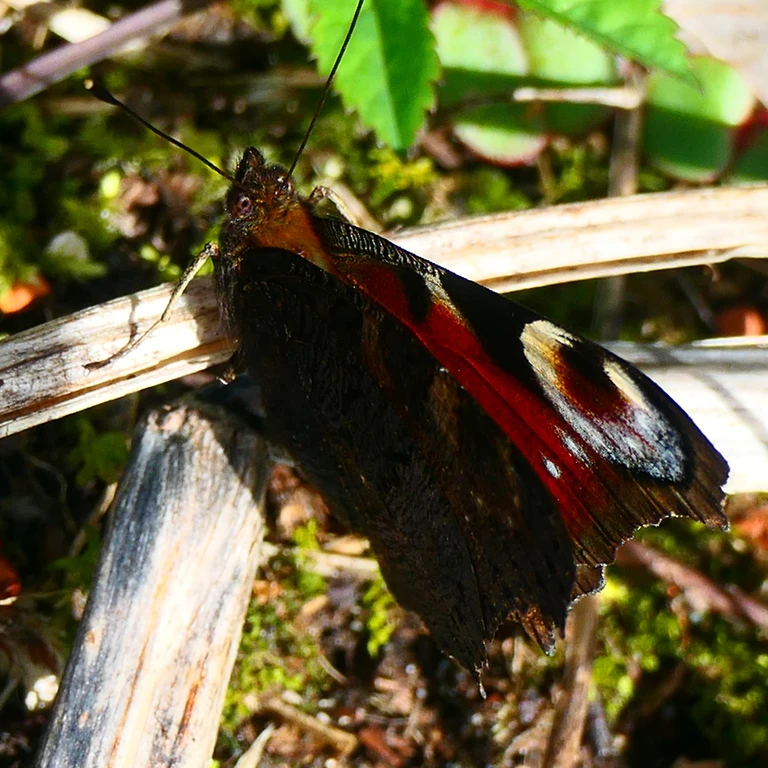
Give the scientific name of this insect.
Aglais io
